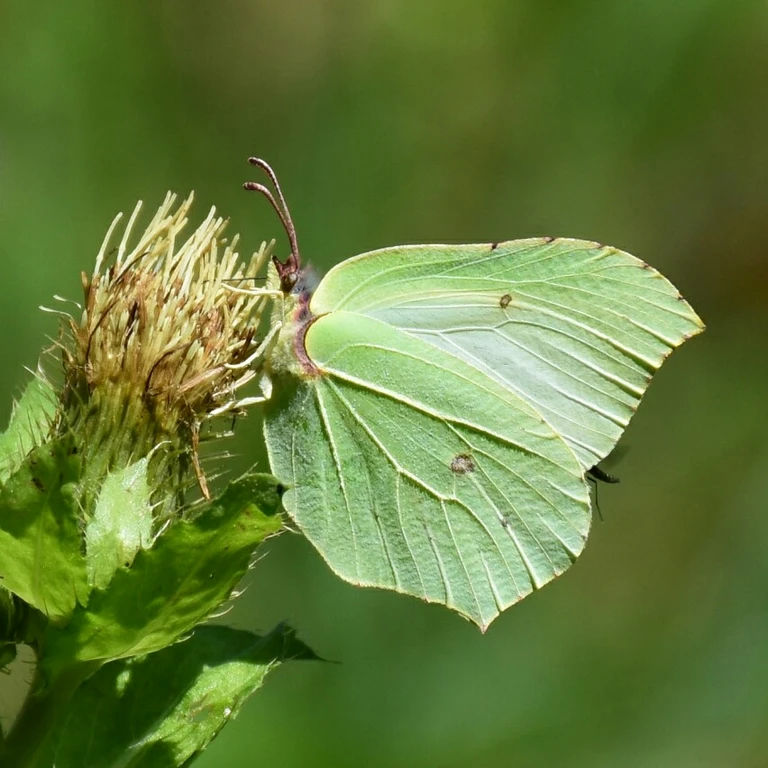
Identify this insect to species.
Gonepteryx rhamni
